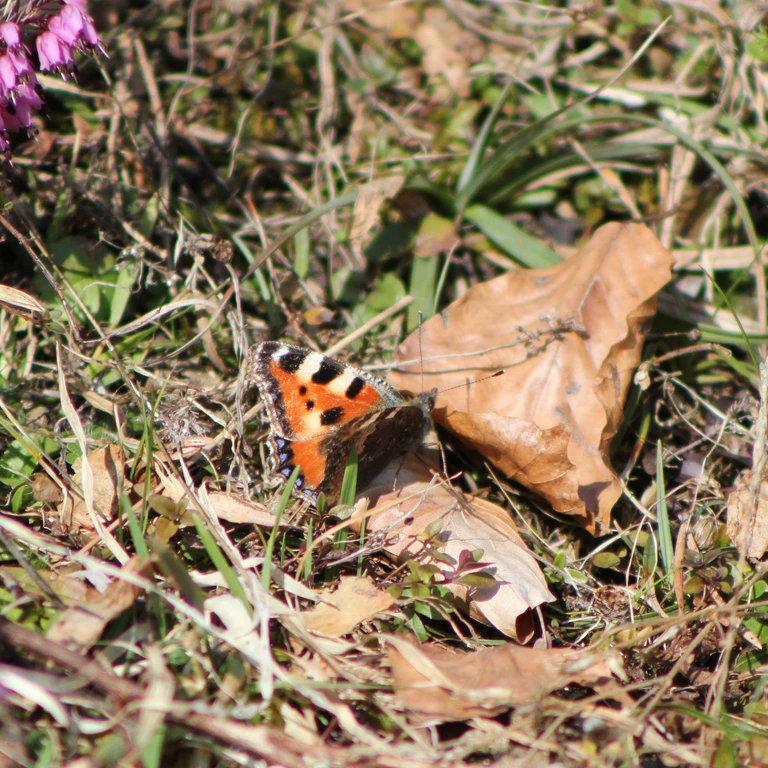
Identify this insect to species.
Aglais urticae
